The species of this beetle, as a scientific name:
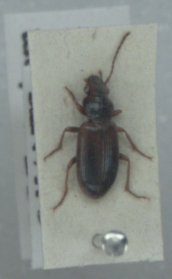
Dicheirotrichus gustavii
